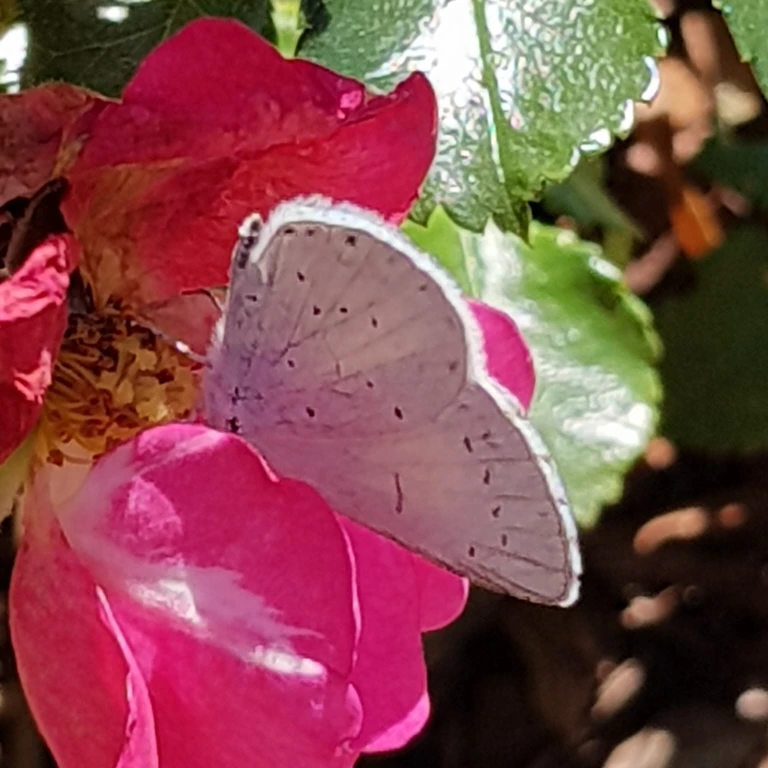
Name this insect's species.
Celastrina argiolus
